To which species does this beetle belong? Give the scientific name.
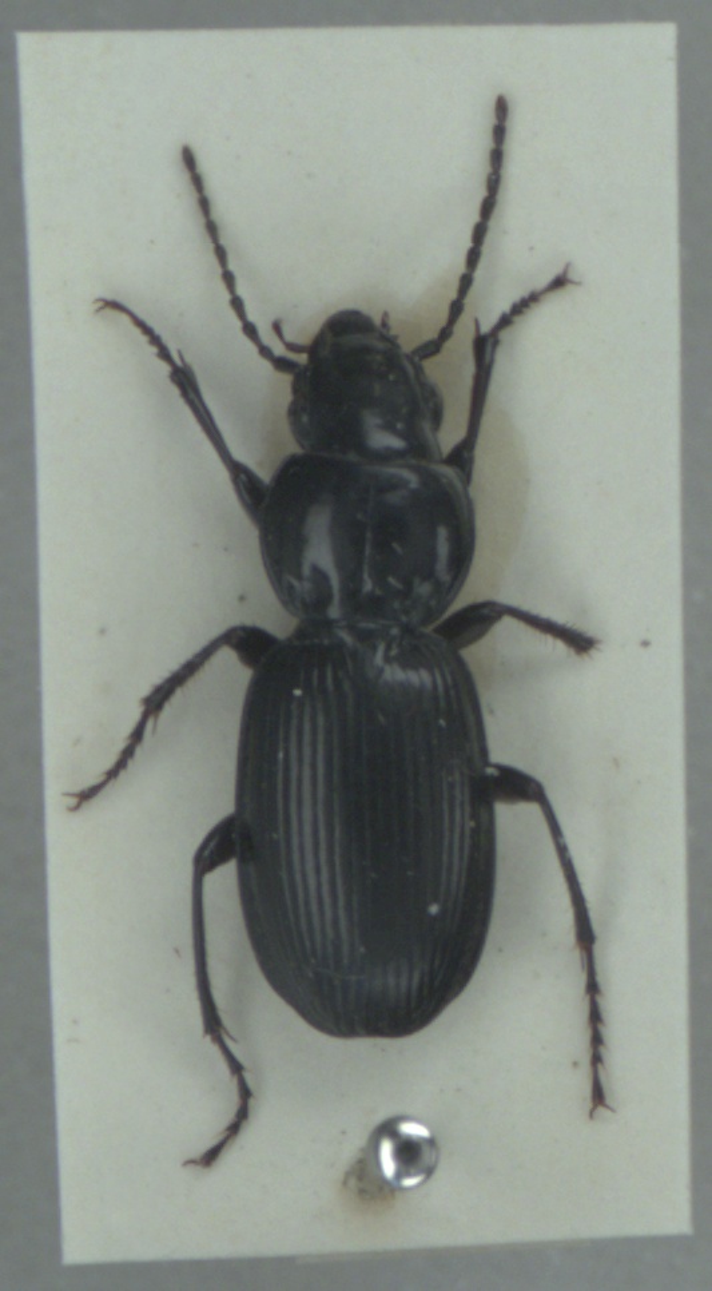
Pterostichus madidus
